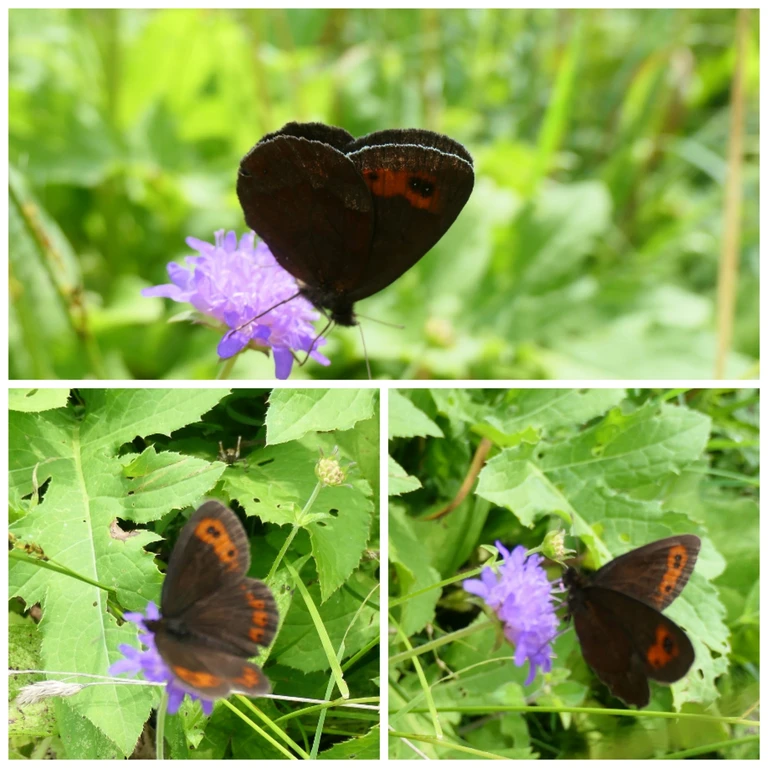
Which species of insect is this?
Erebia aethiops
